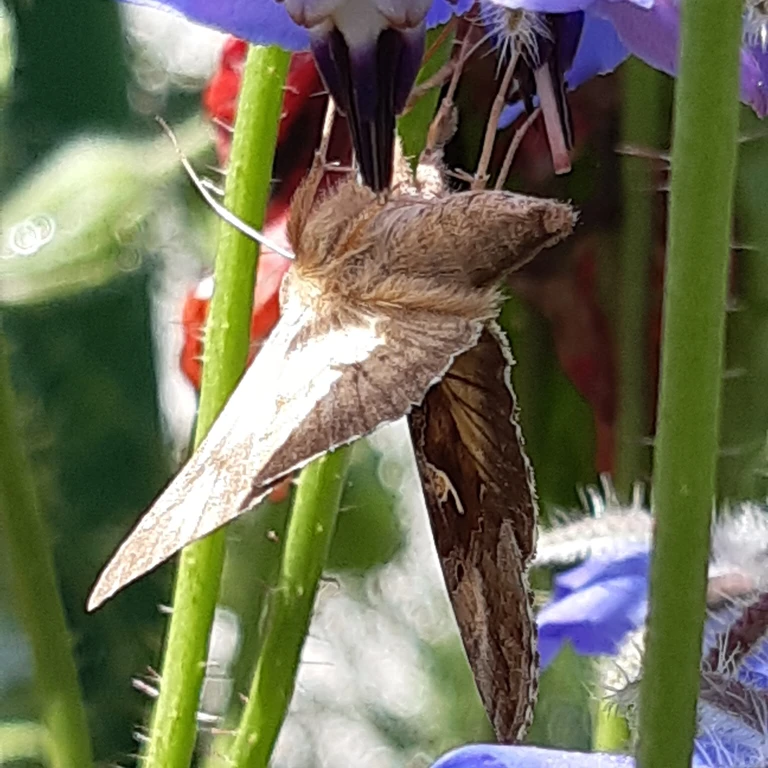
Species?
Autographa gamma
